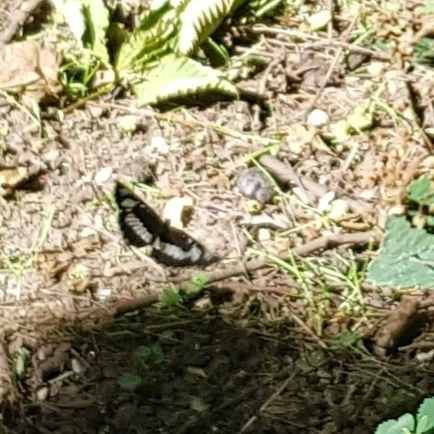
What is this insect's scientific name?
Neptis rivularis
